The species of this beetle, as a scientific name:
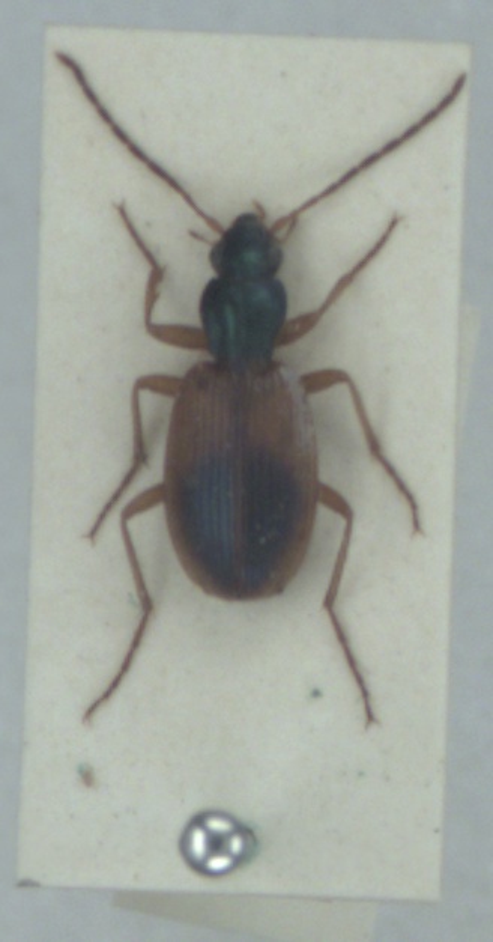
Anchomenus dorsalis
